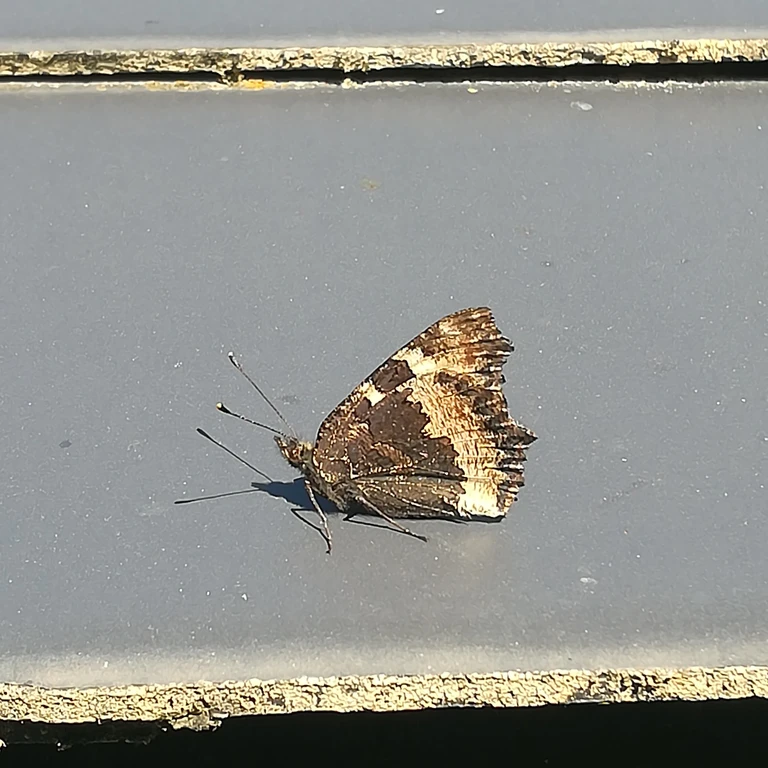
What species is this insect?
Aglais urticae
